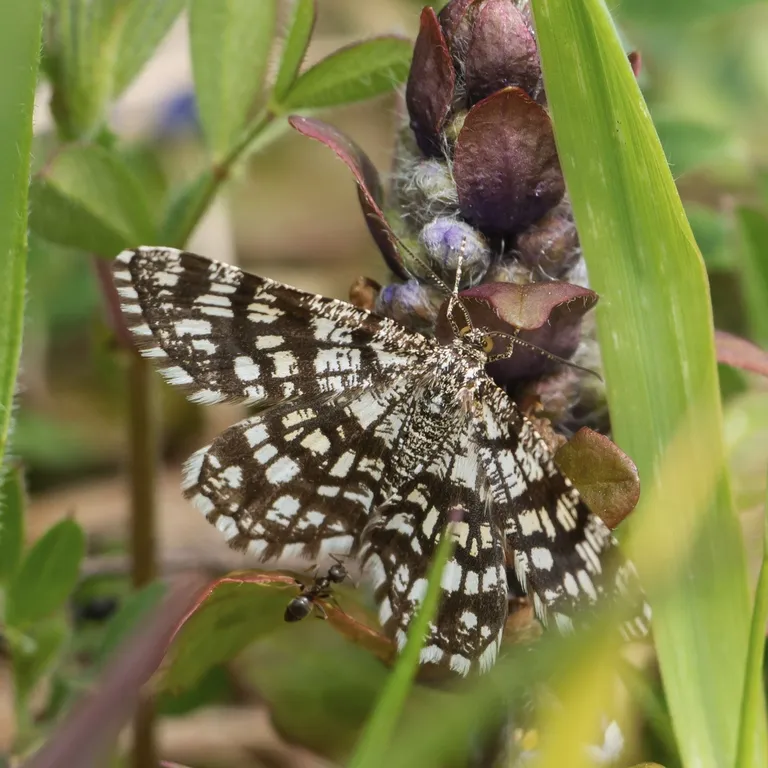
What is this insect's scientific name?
Chiasmia clathrata
